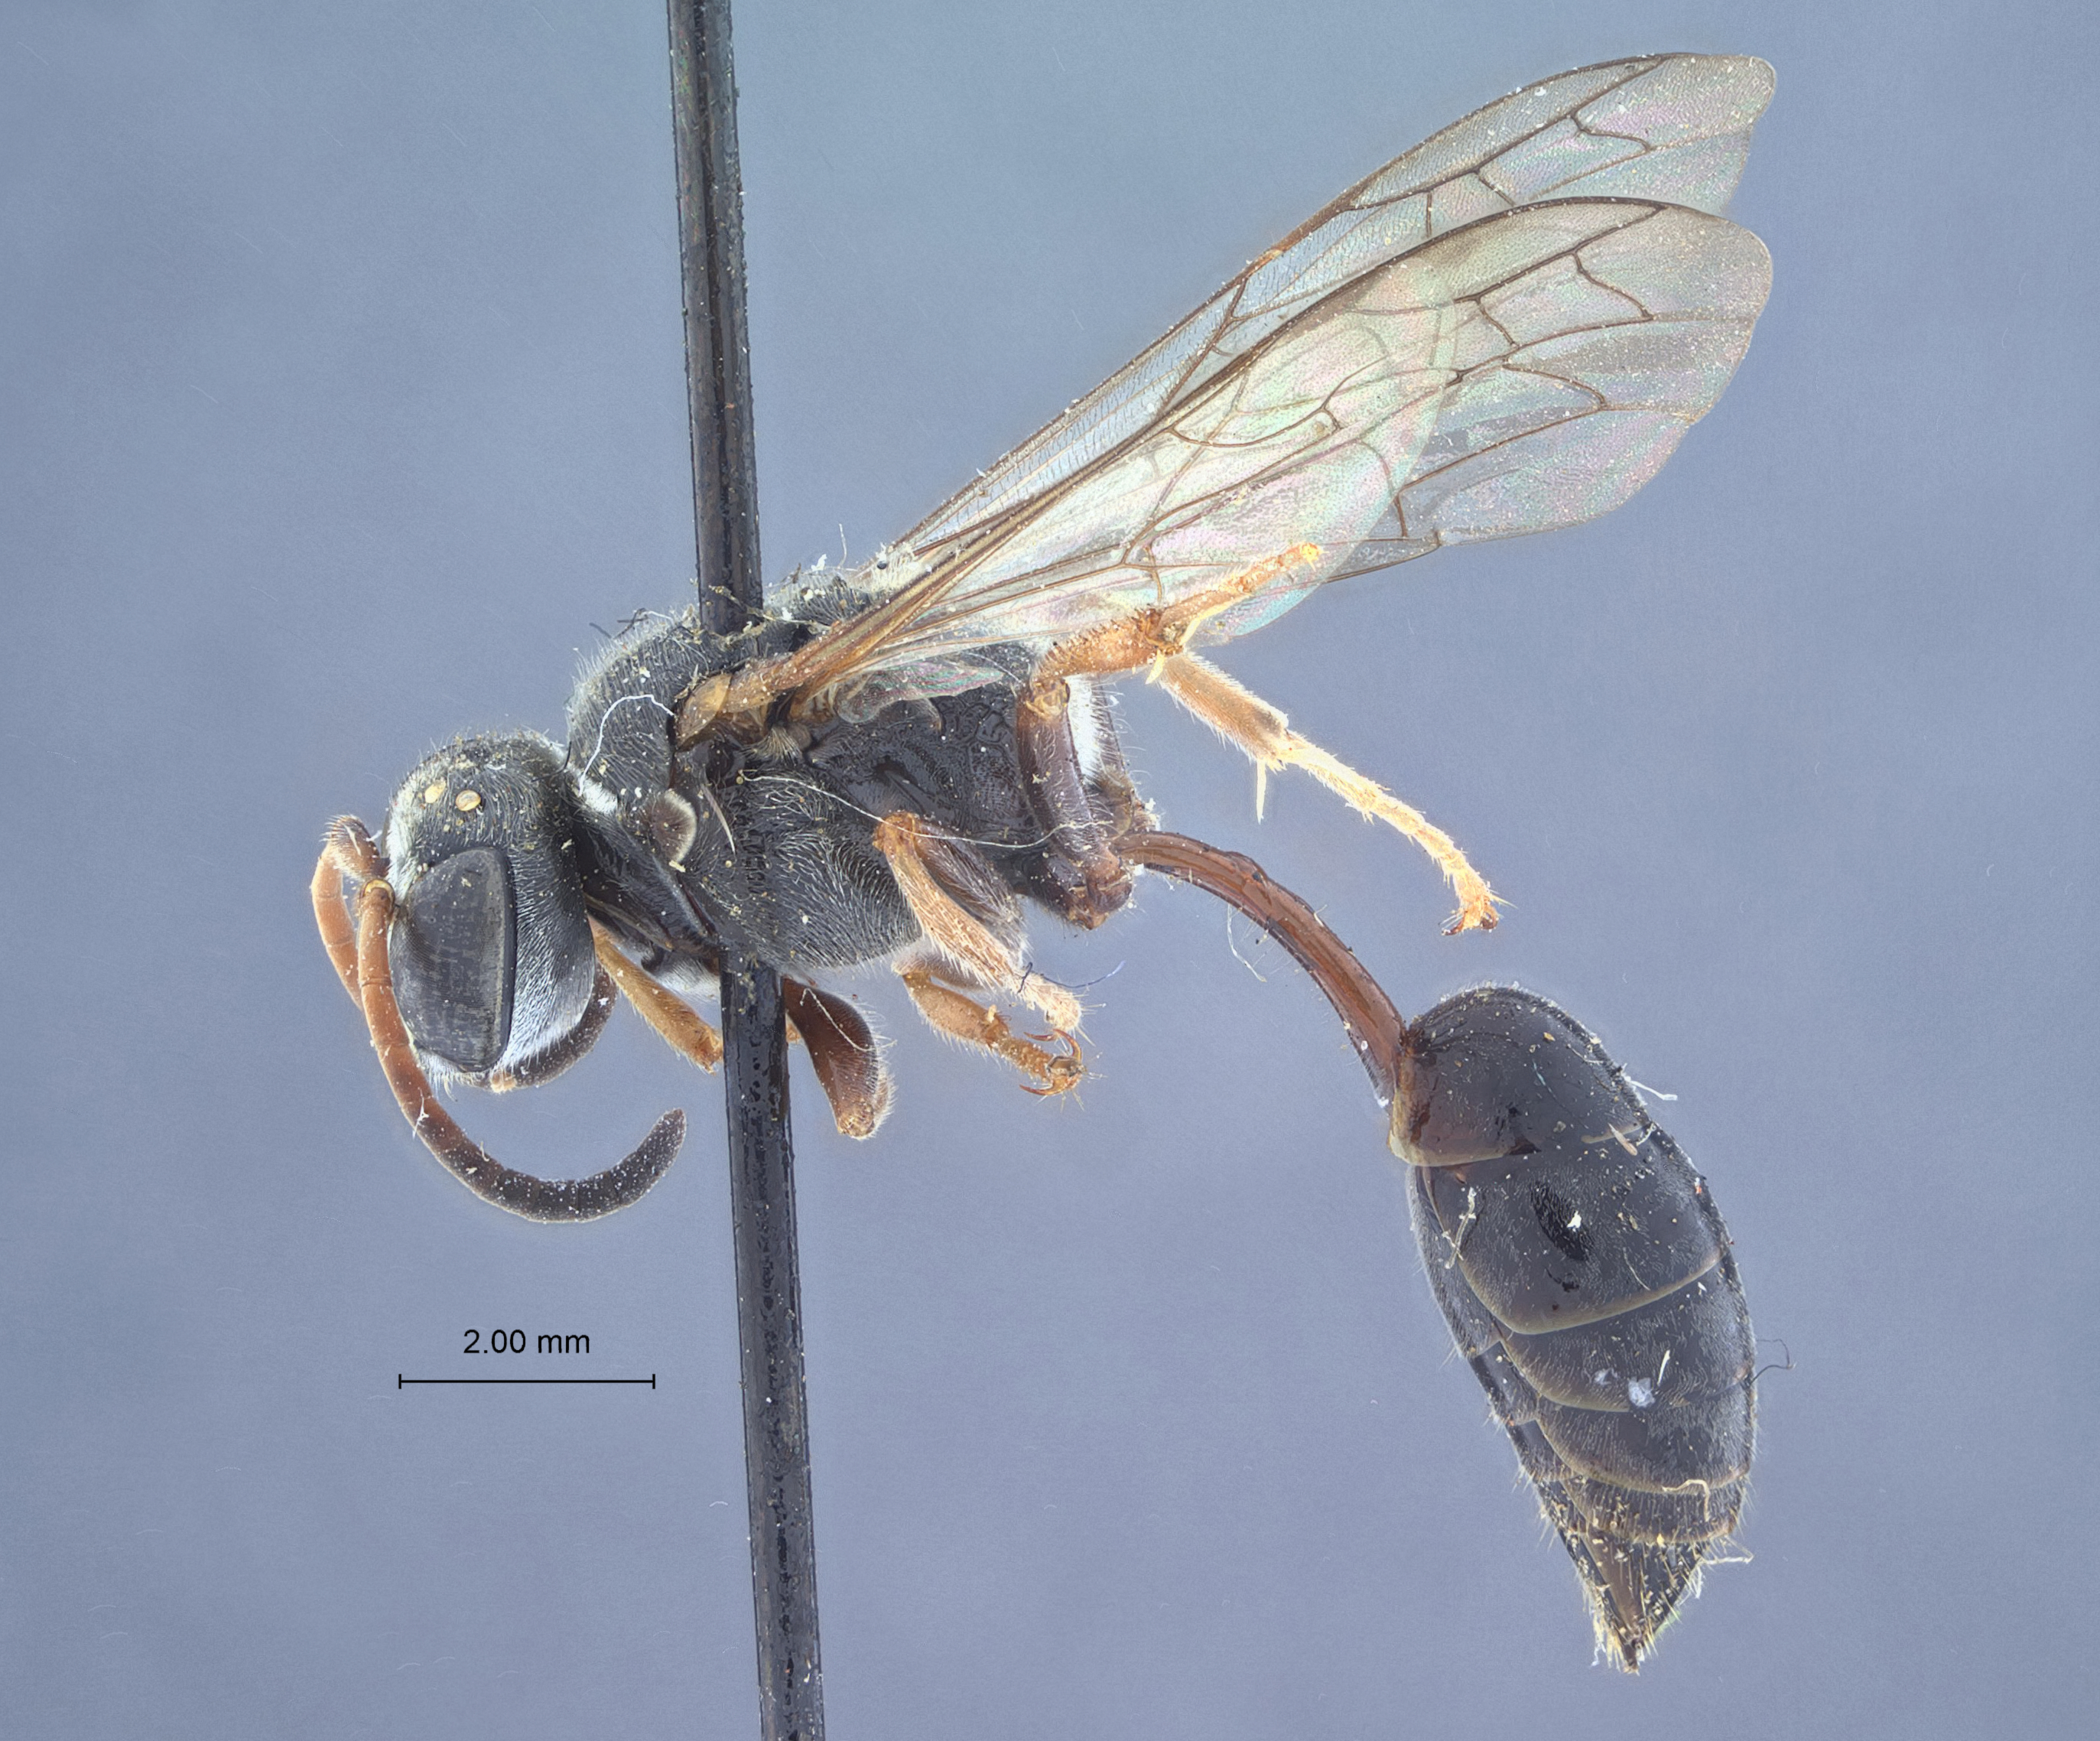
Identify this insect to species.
Mimesa punctata
